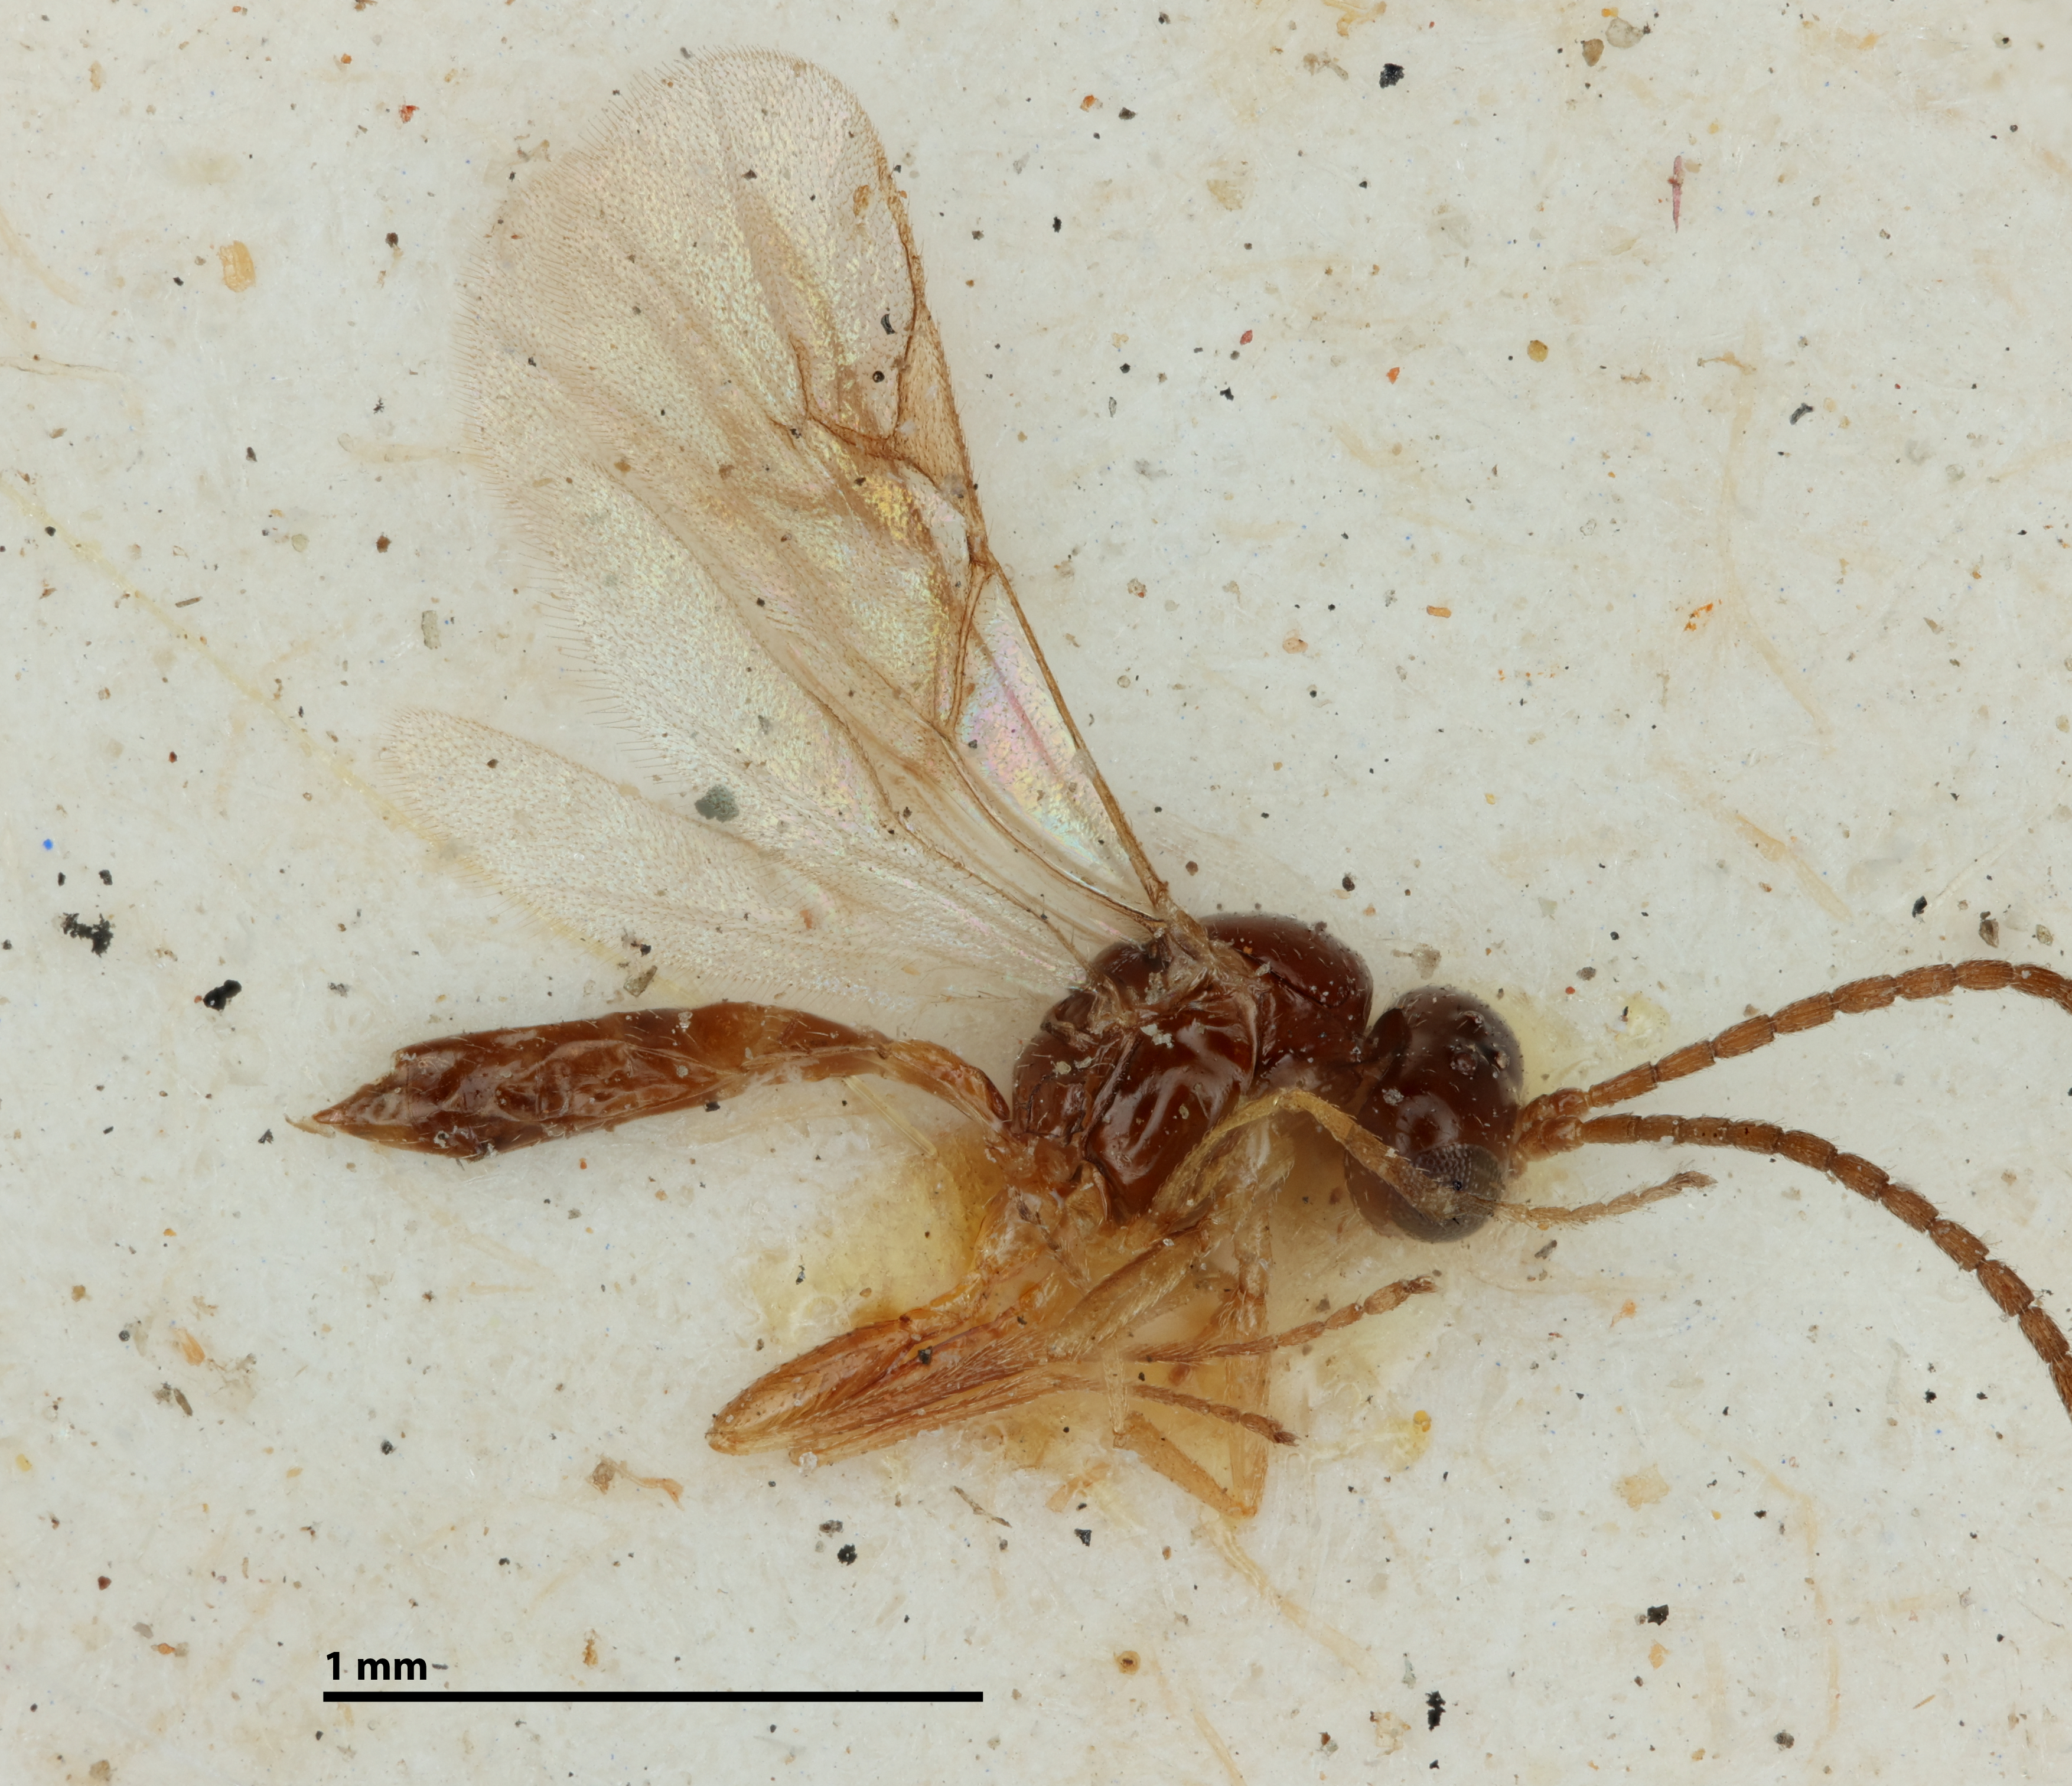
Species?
Lysiphlebus testaceipes
